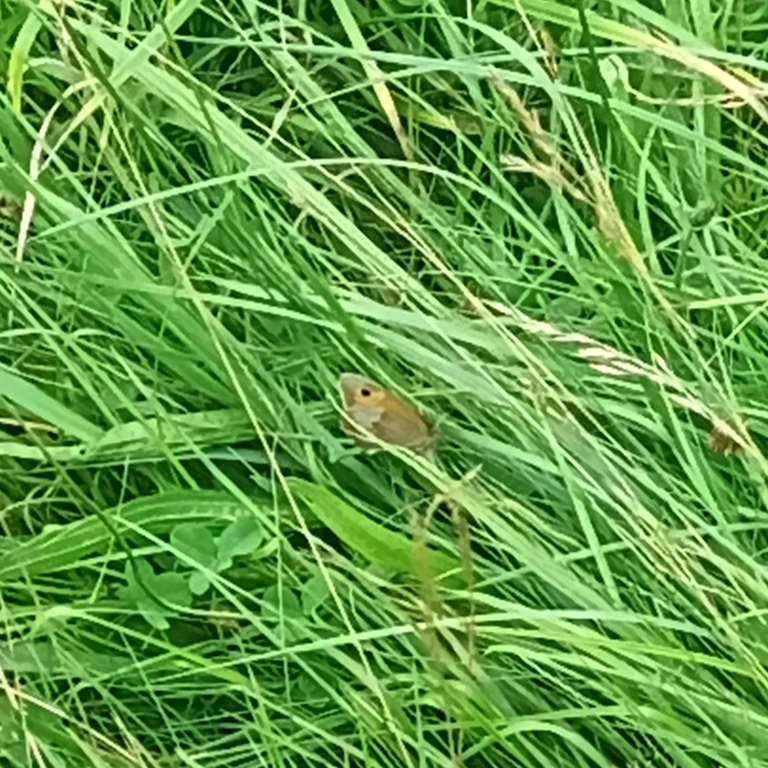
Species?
Maniola jurtina
